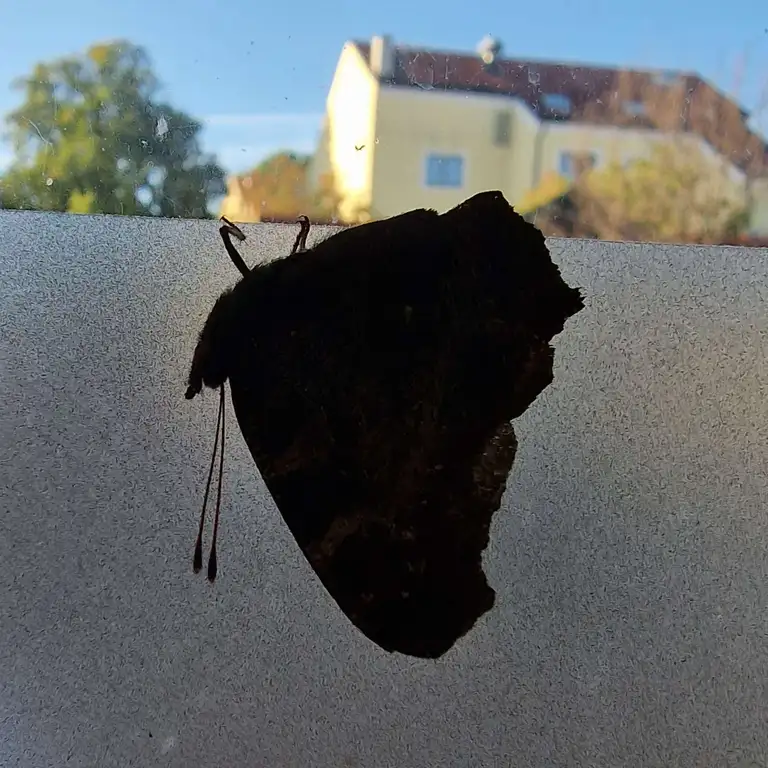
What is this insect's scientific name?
Aglais io
